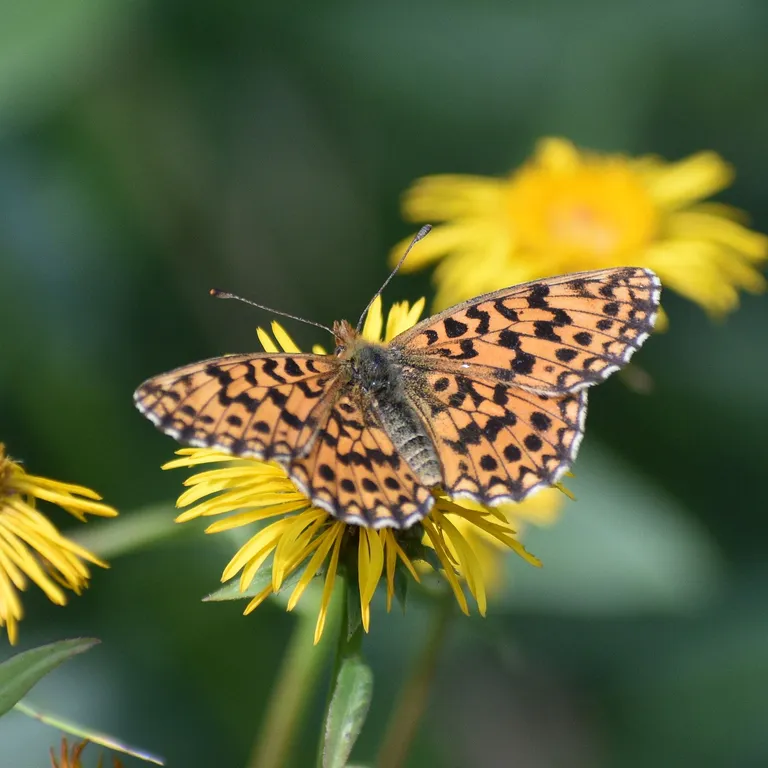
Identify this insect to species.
Boloria dia
